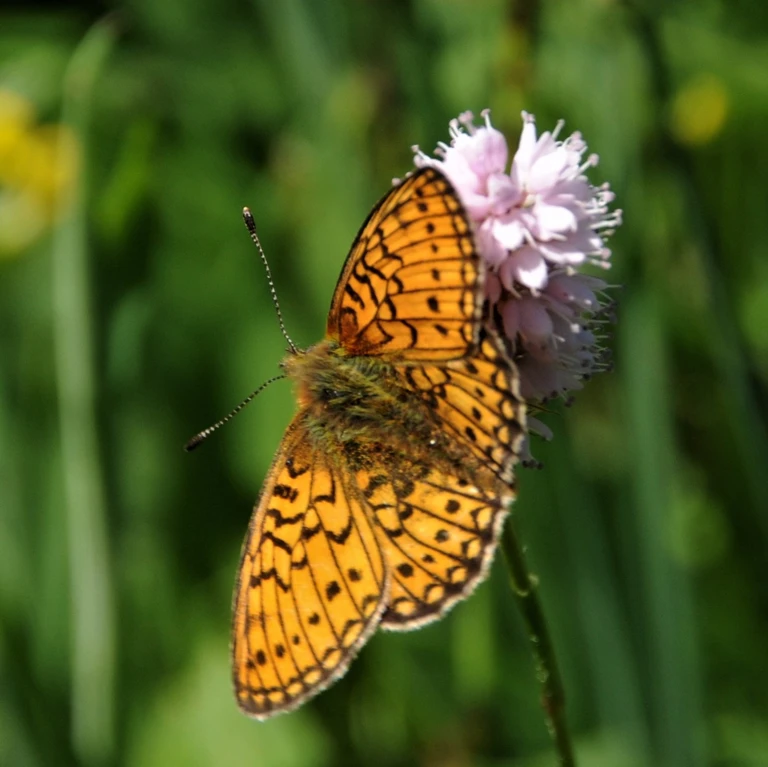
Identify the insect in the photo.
Boloria eunomia
